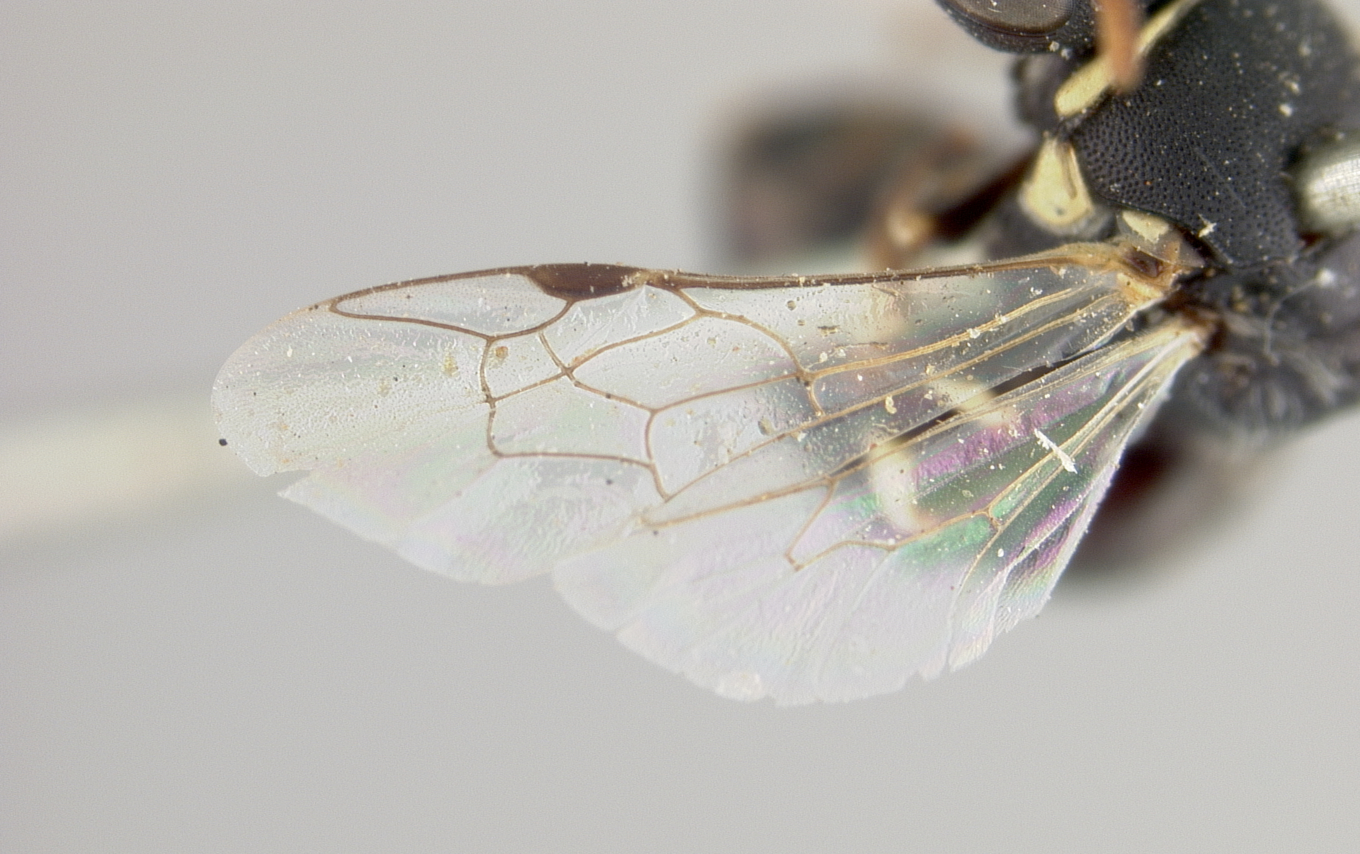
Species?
Prosopis asininus
